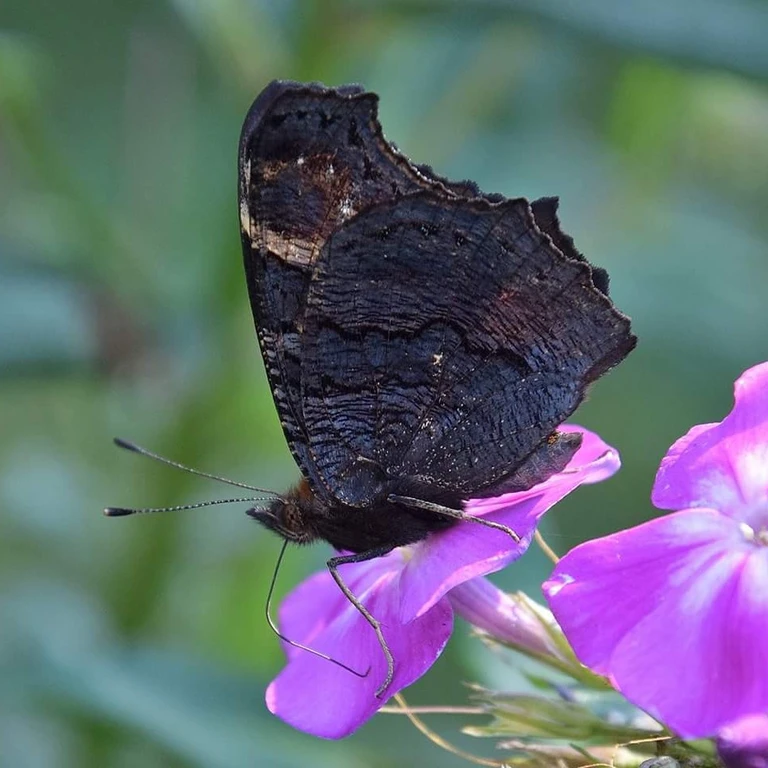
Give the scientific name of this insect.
Aglais io
